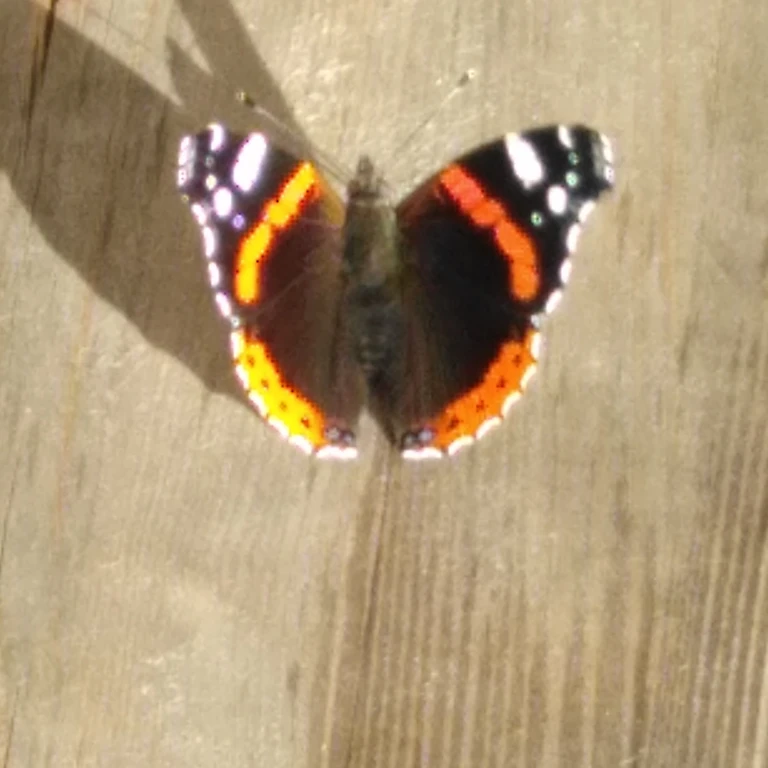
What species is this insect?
Vanessa atalanta
